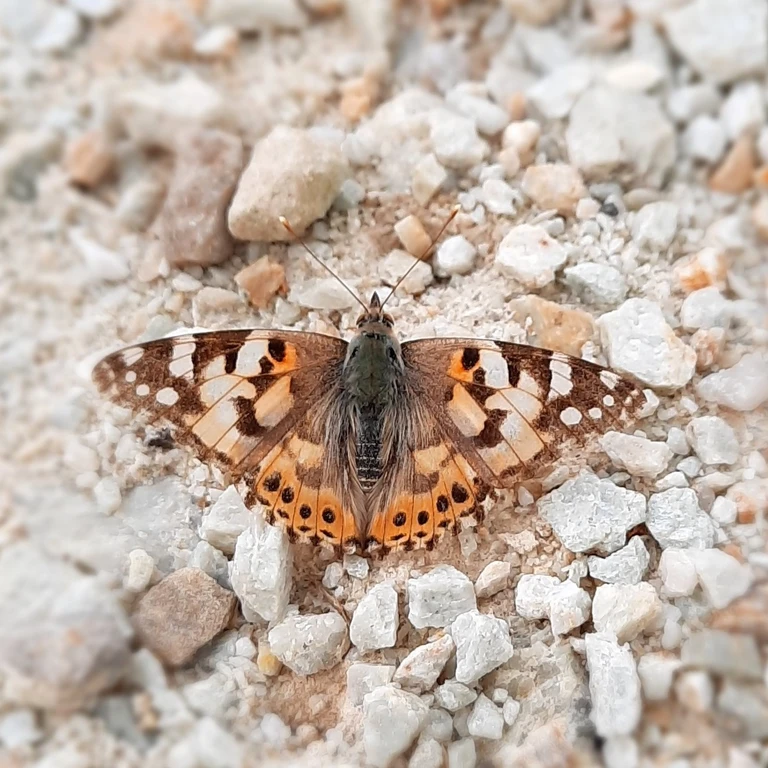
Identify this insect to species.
Vanessa cardui
